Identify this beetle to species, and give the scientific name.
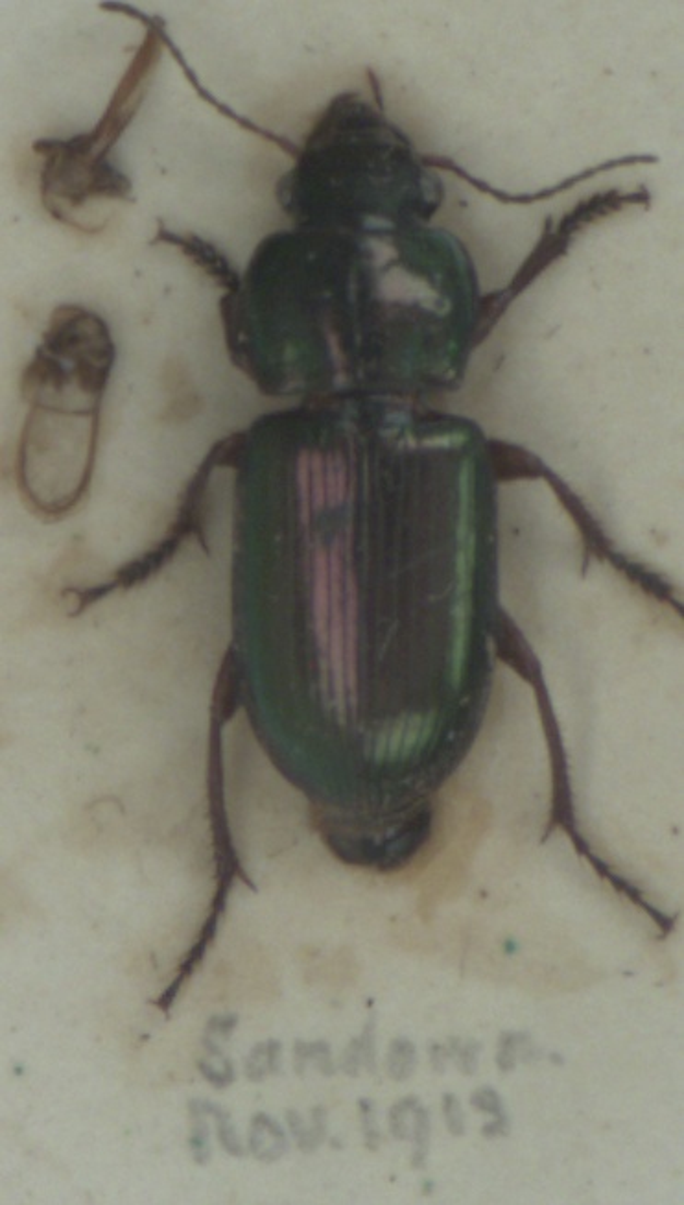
Harpalus affinis
